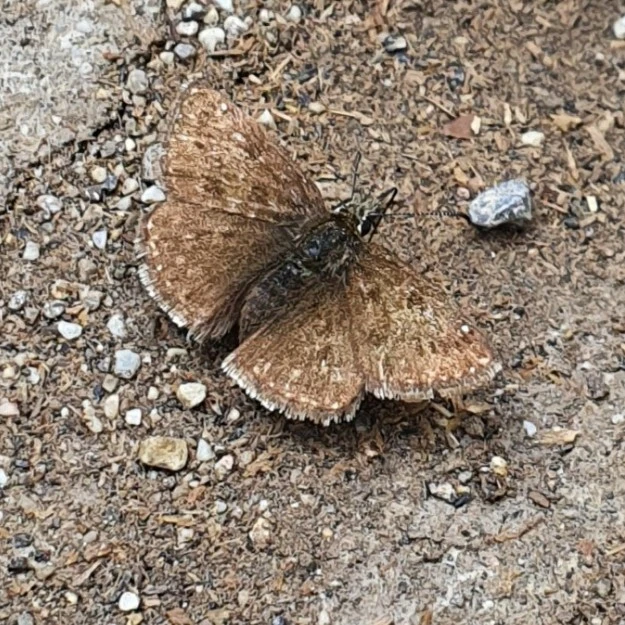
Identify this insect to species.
Erynnis tages
